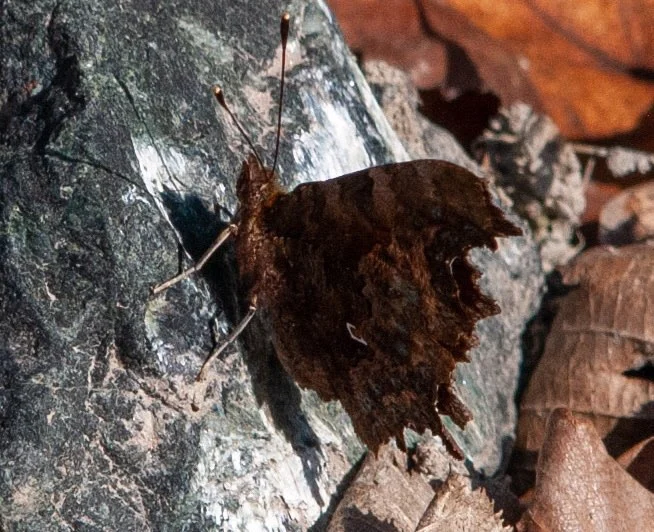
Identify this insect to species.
Polygonia c-album
